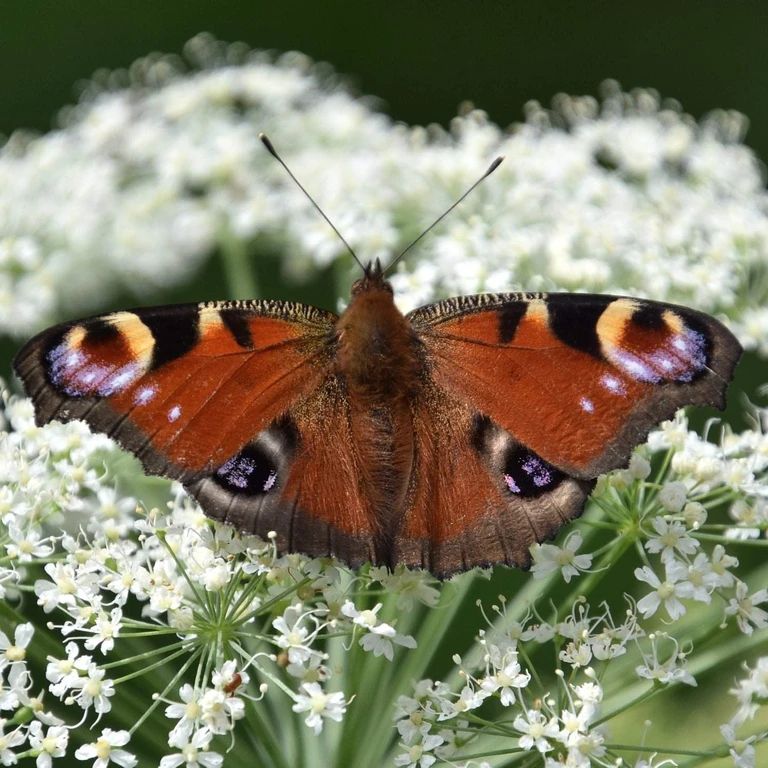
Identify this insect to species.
Aglais io
